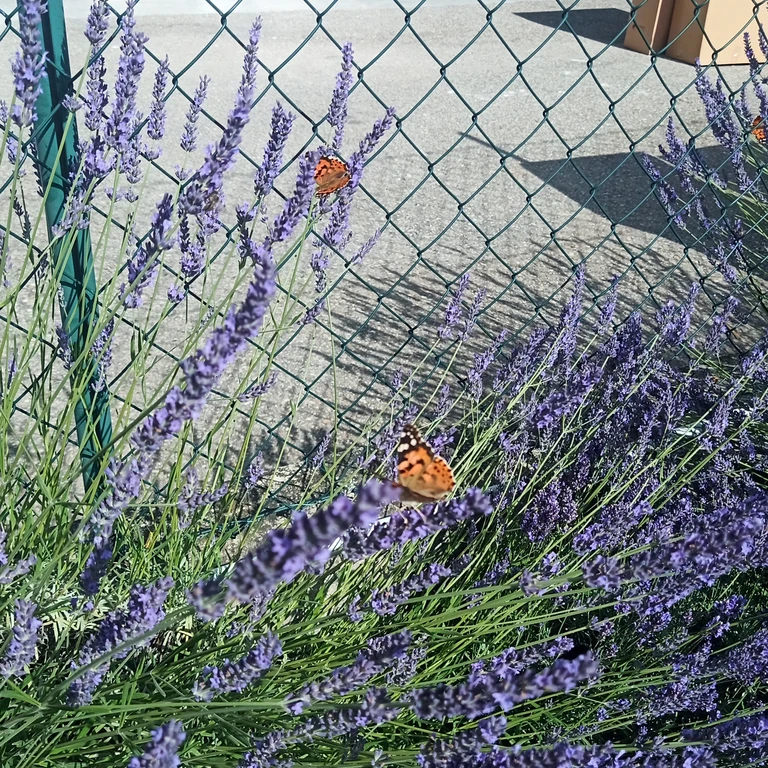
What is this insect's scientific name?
Vanessa cardui
